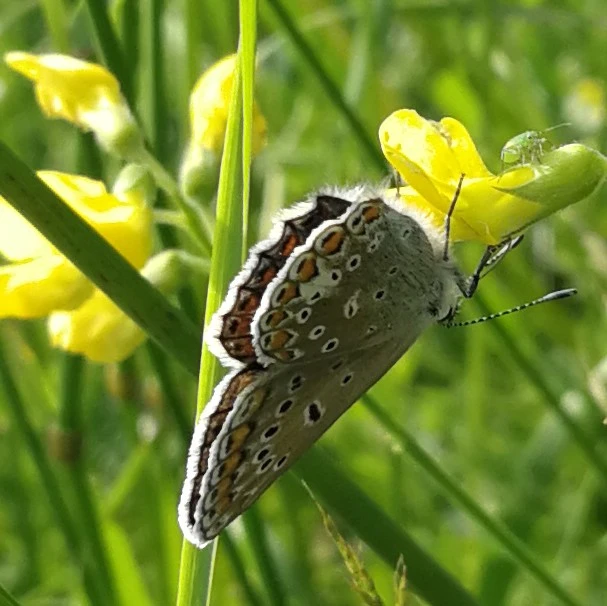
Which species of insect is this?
Polyommatus icarus
